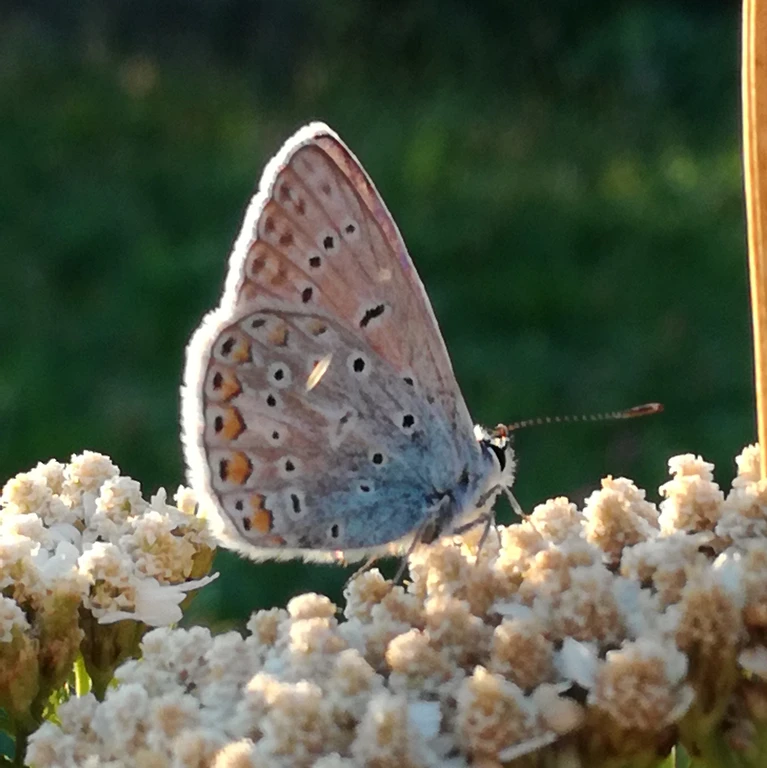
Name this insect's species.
Polyommatus icarus
